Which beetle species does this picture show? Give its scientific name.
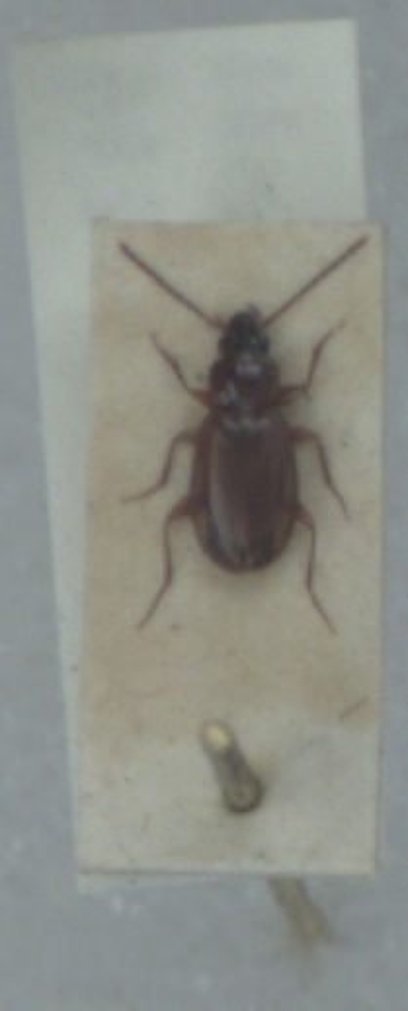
Trechus quadristriatus
